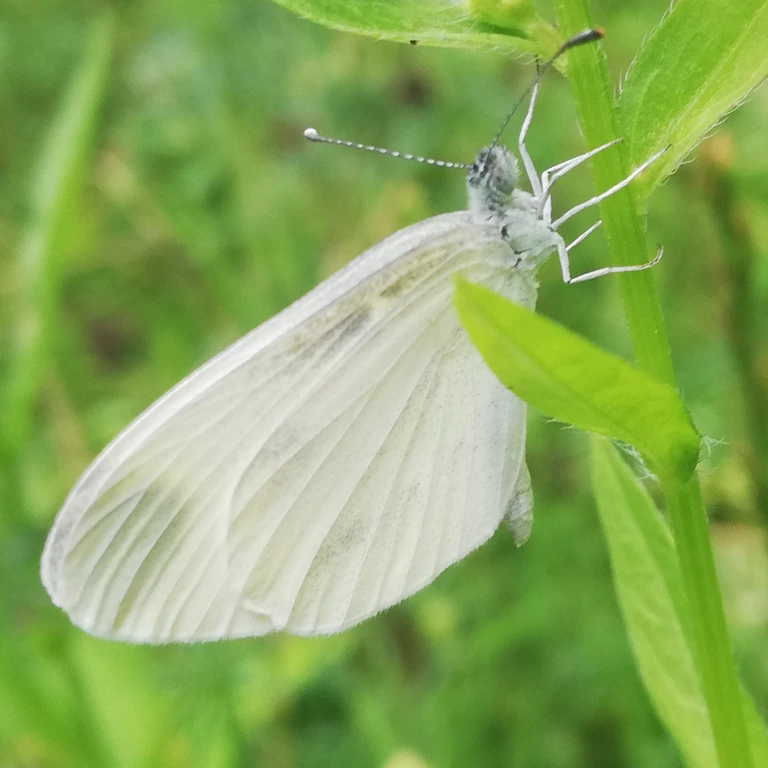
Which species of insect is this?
Leptidea sinapis/juvernica
